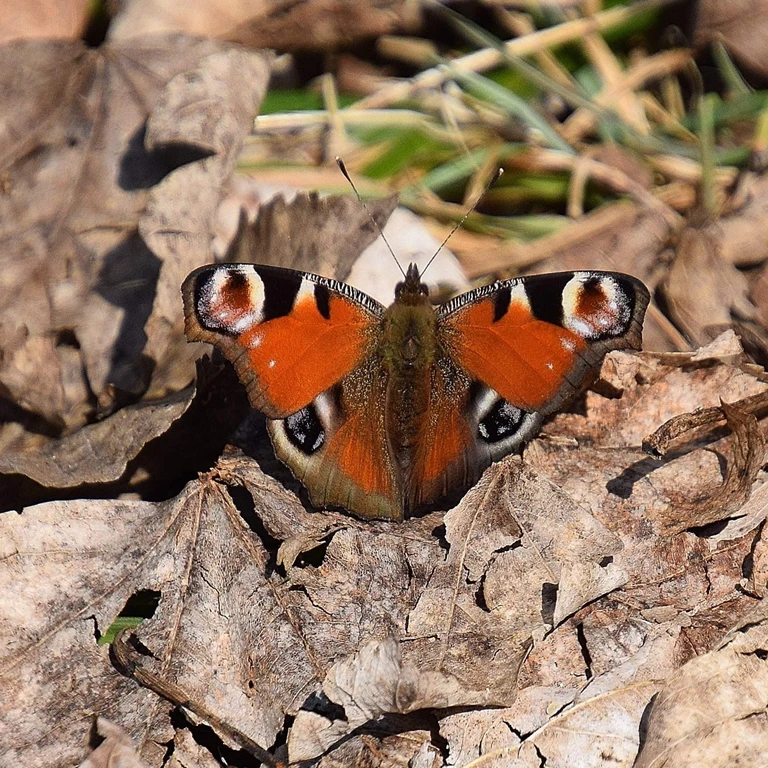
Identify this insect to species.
Aglais io
